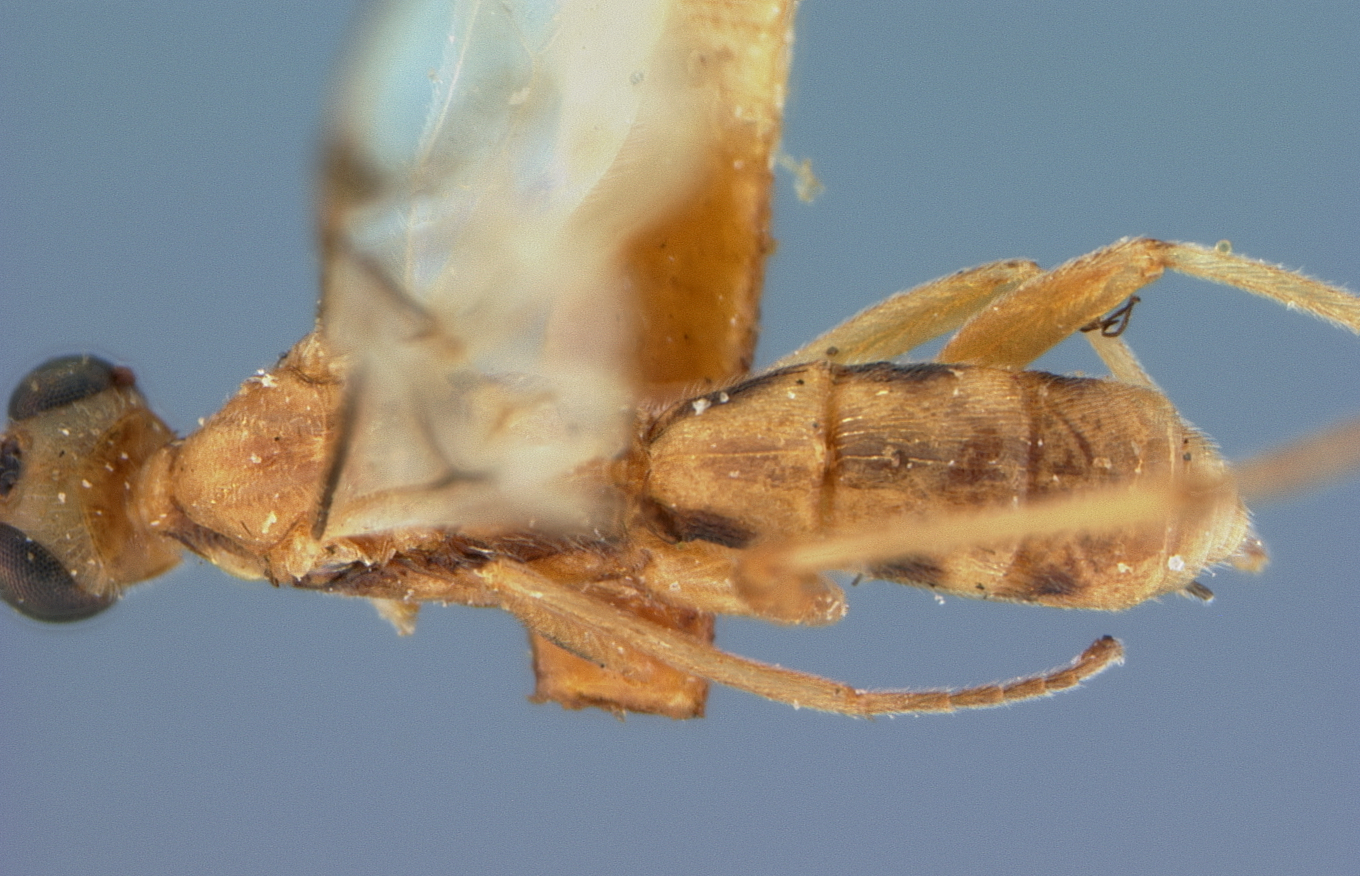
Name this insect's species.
Rhogas lateralis
